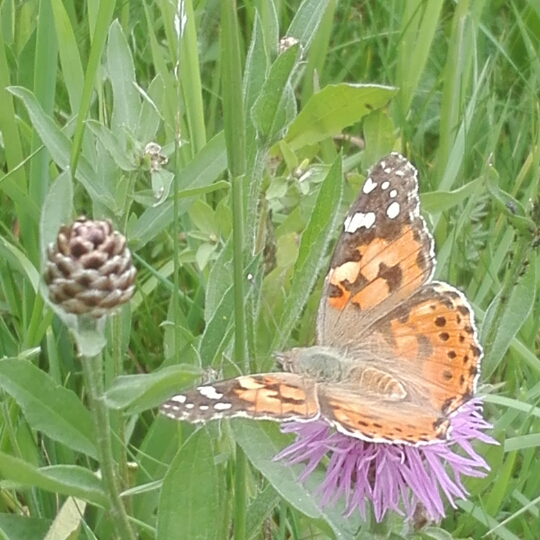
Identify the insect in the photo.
Vanessa cardui
